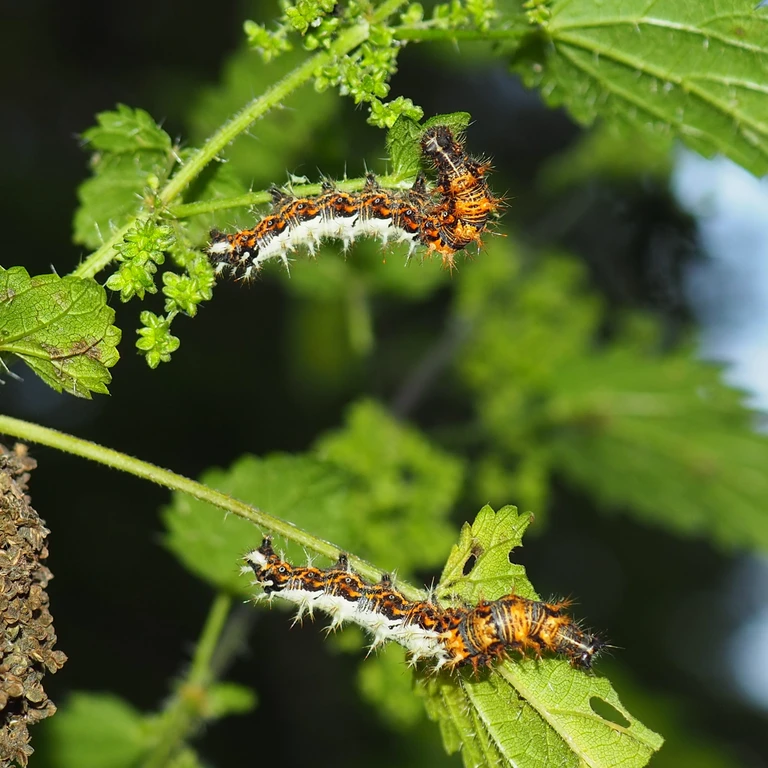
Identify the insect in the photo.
Polygonia c-album
